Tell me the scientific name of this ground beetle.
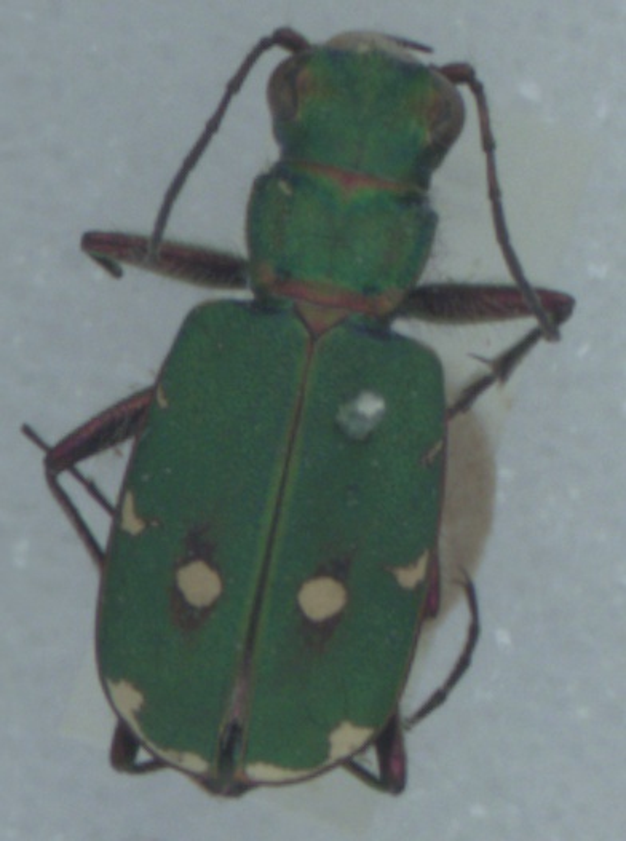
Cicindela campestris
